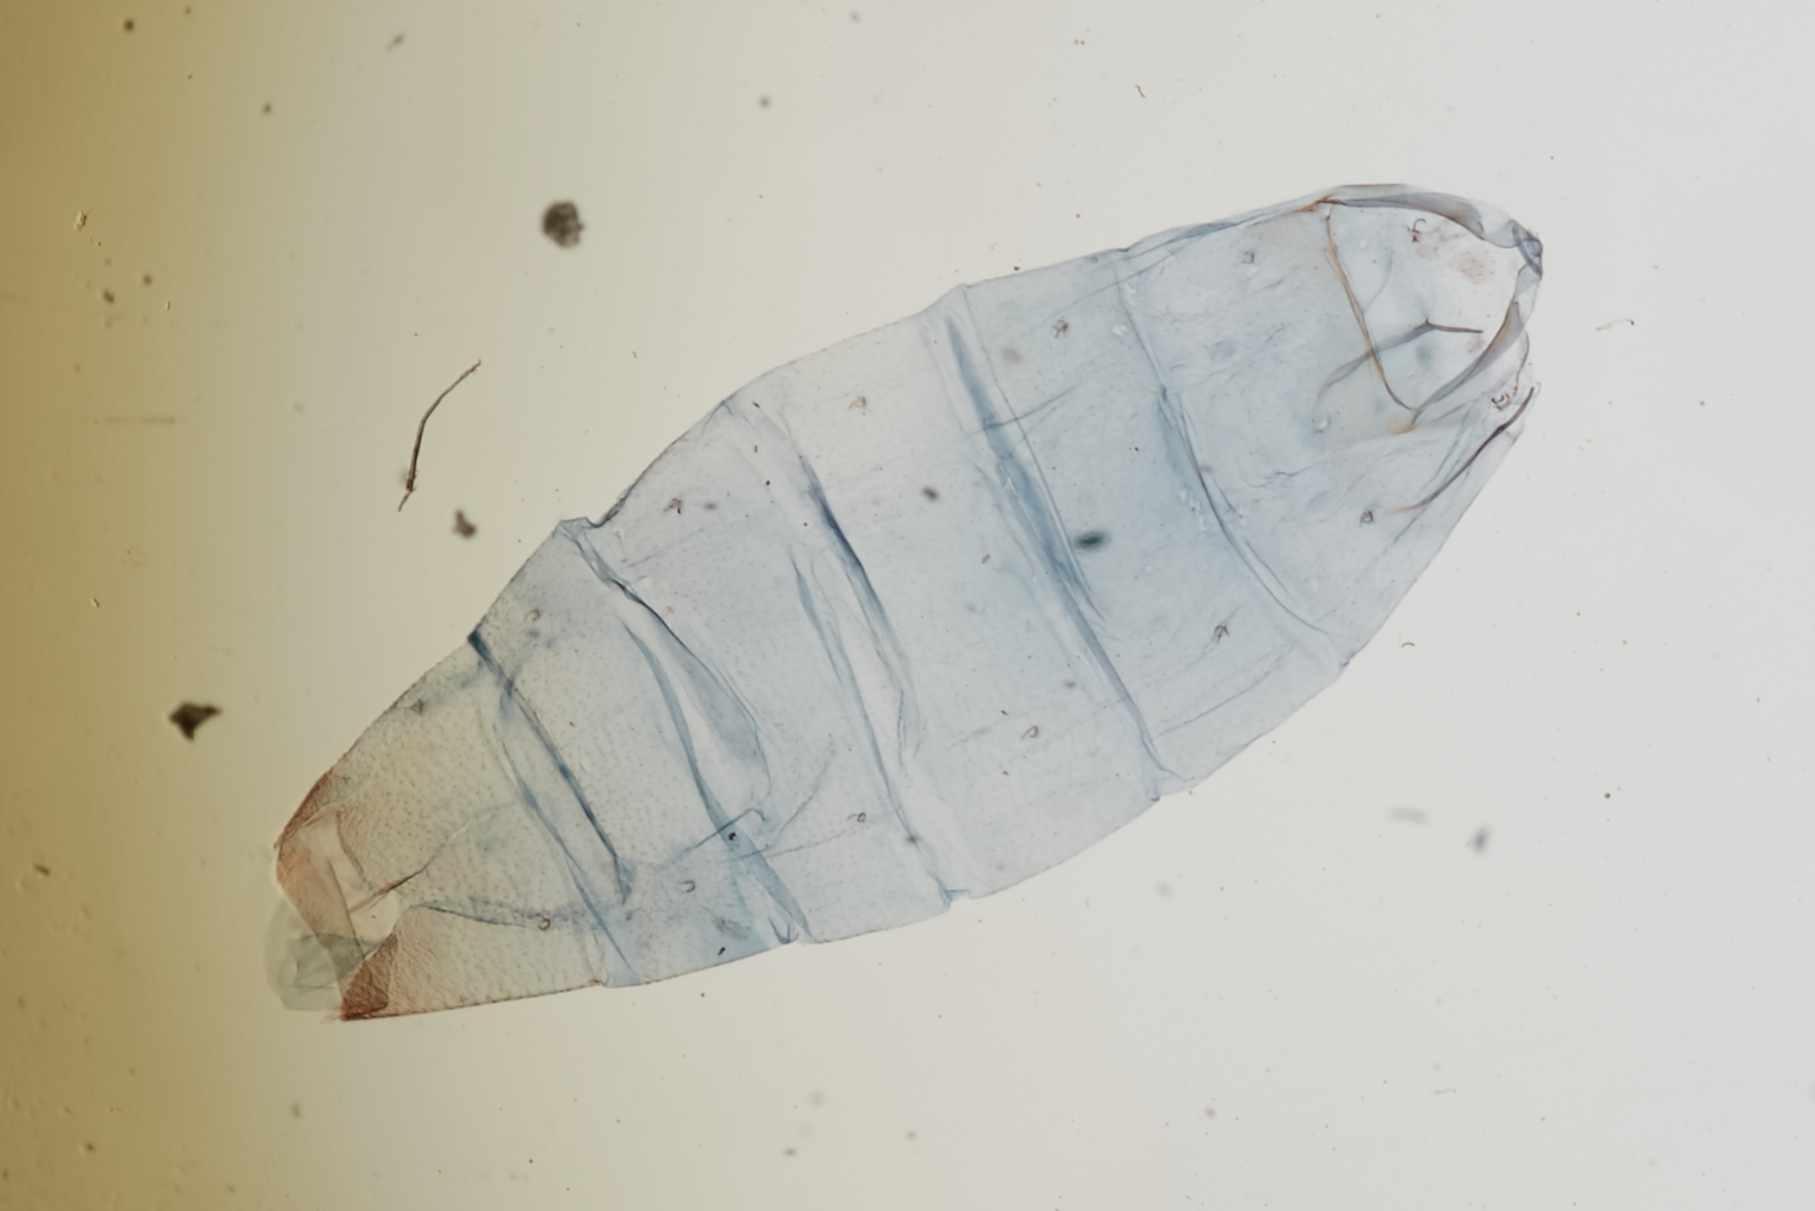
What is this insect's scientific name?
Chionodes stator
